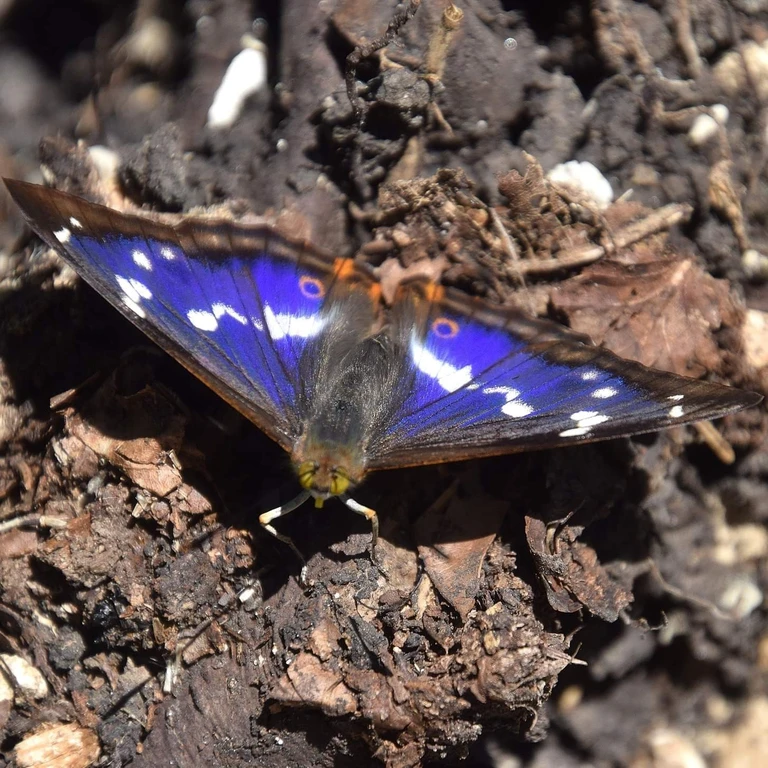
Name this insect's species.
Apatura iris
